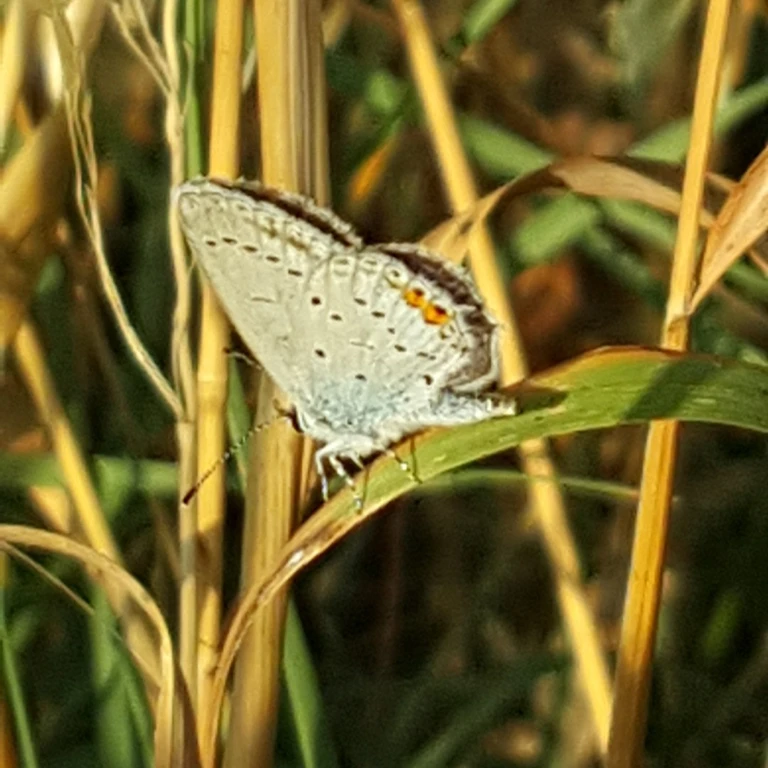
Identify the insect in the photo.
Cupido argiades (also Elkalyce argiades)
